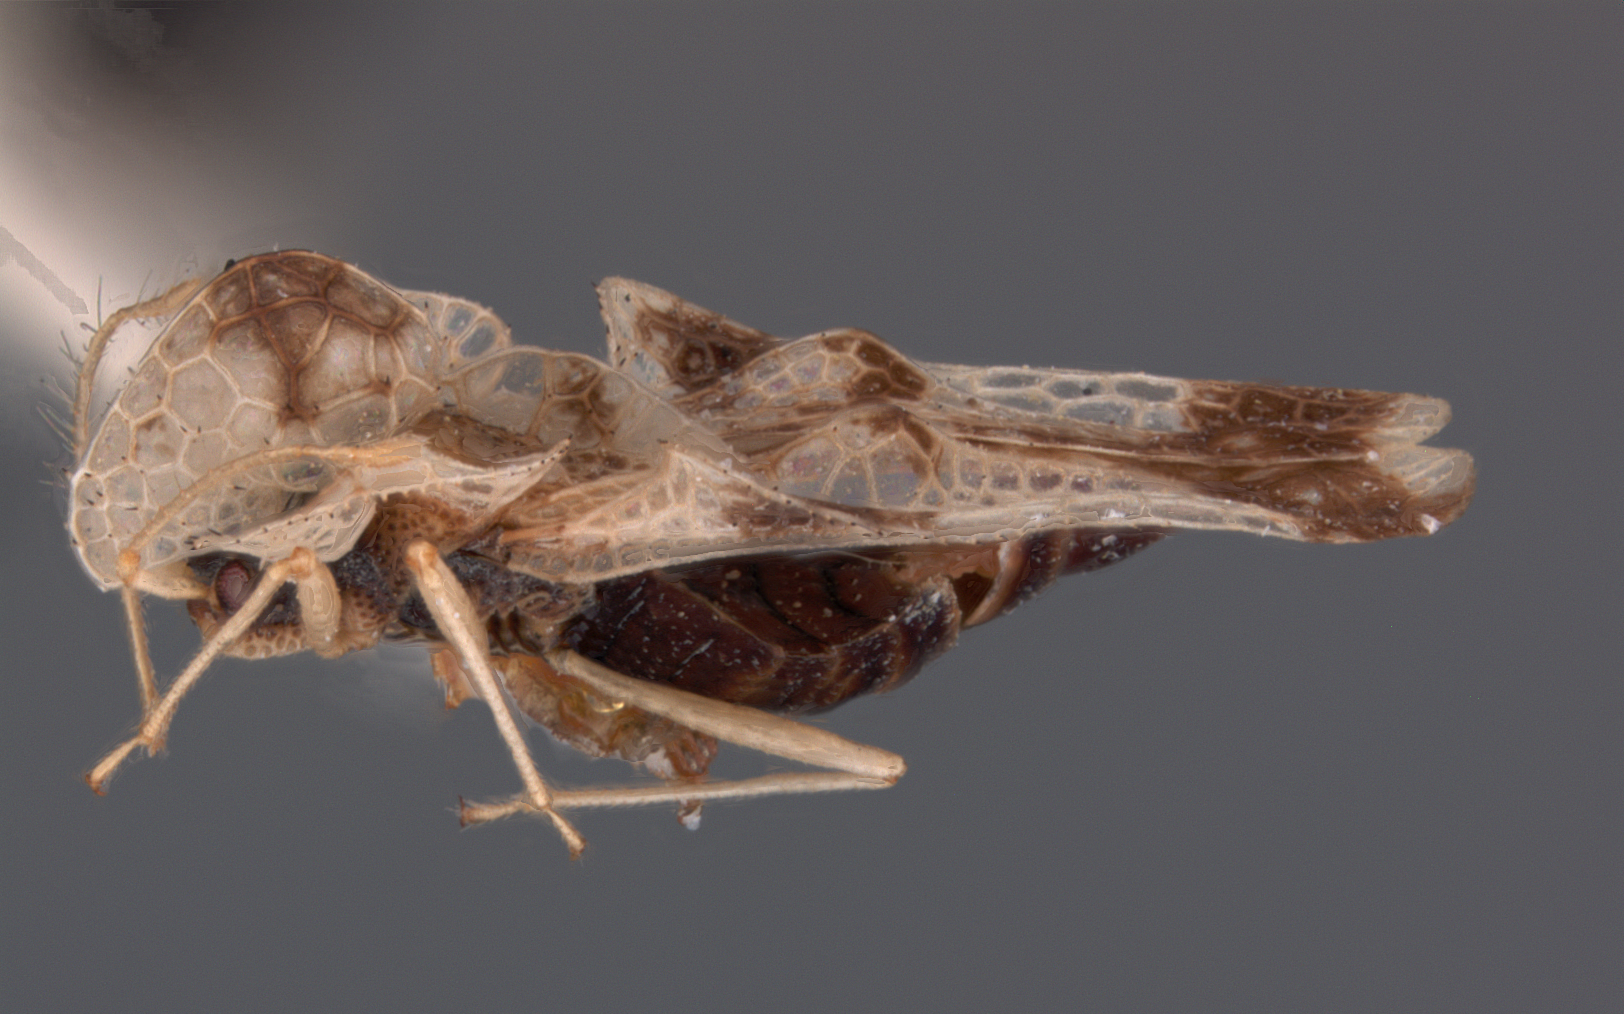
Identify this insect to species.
Corythucha cerasi
